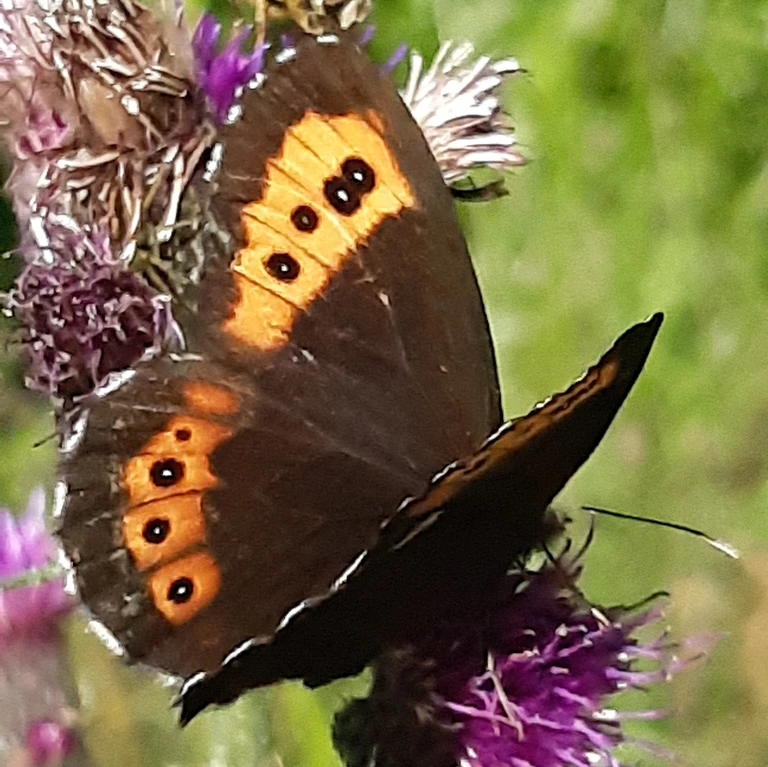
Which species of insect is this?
Erebia ligea
